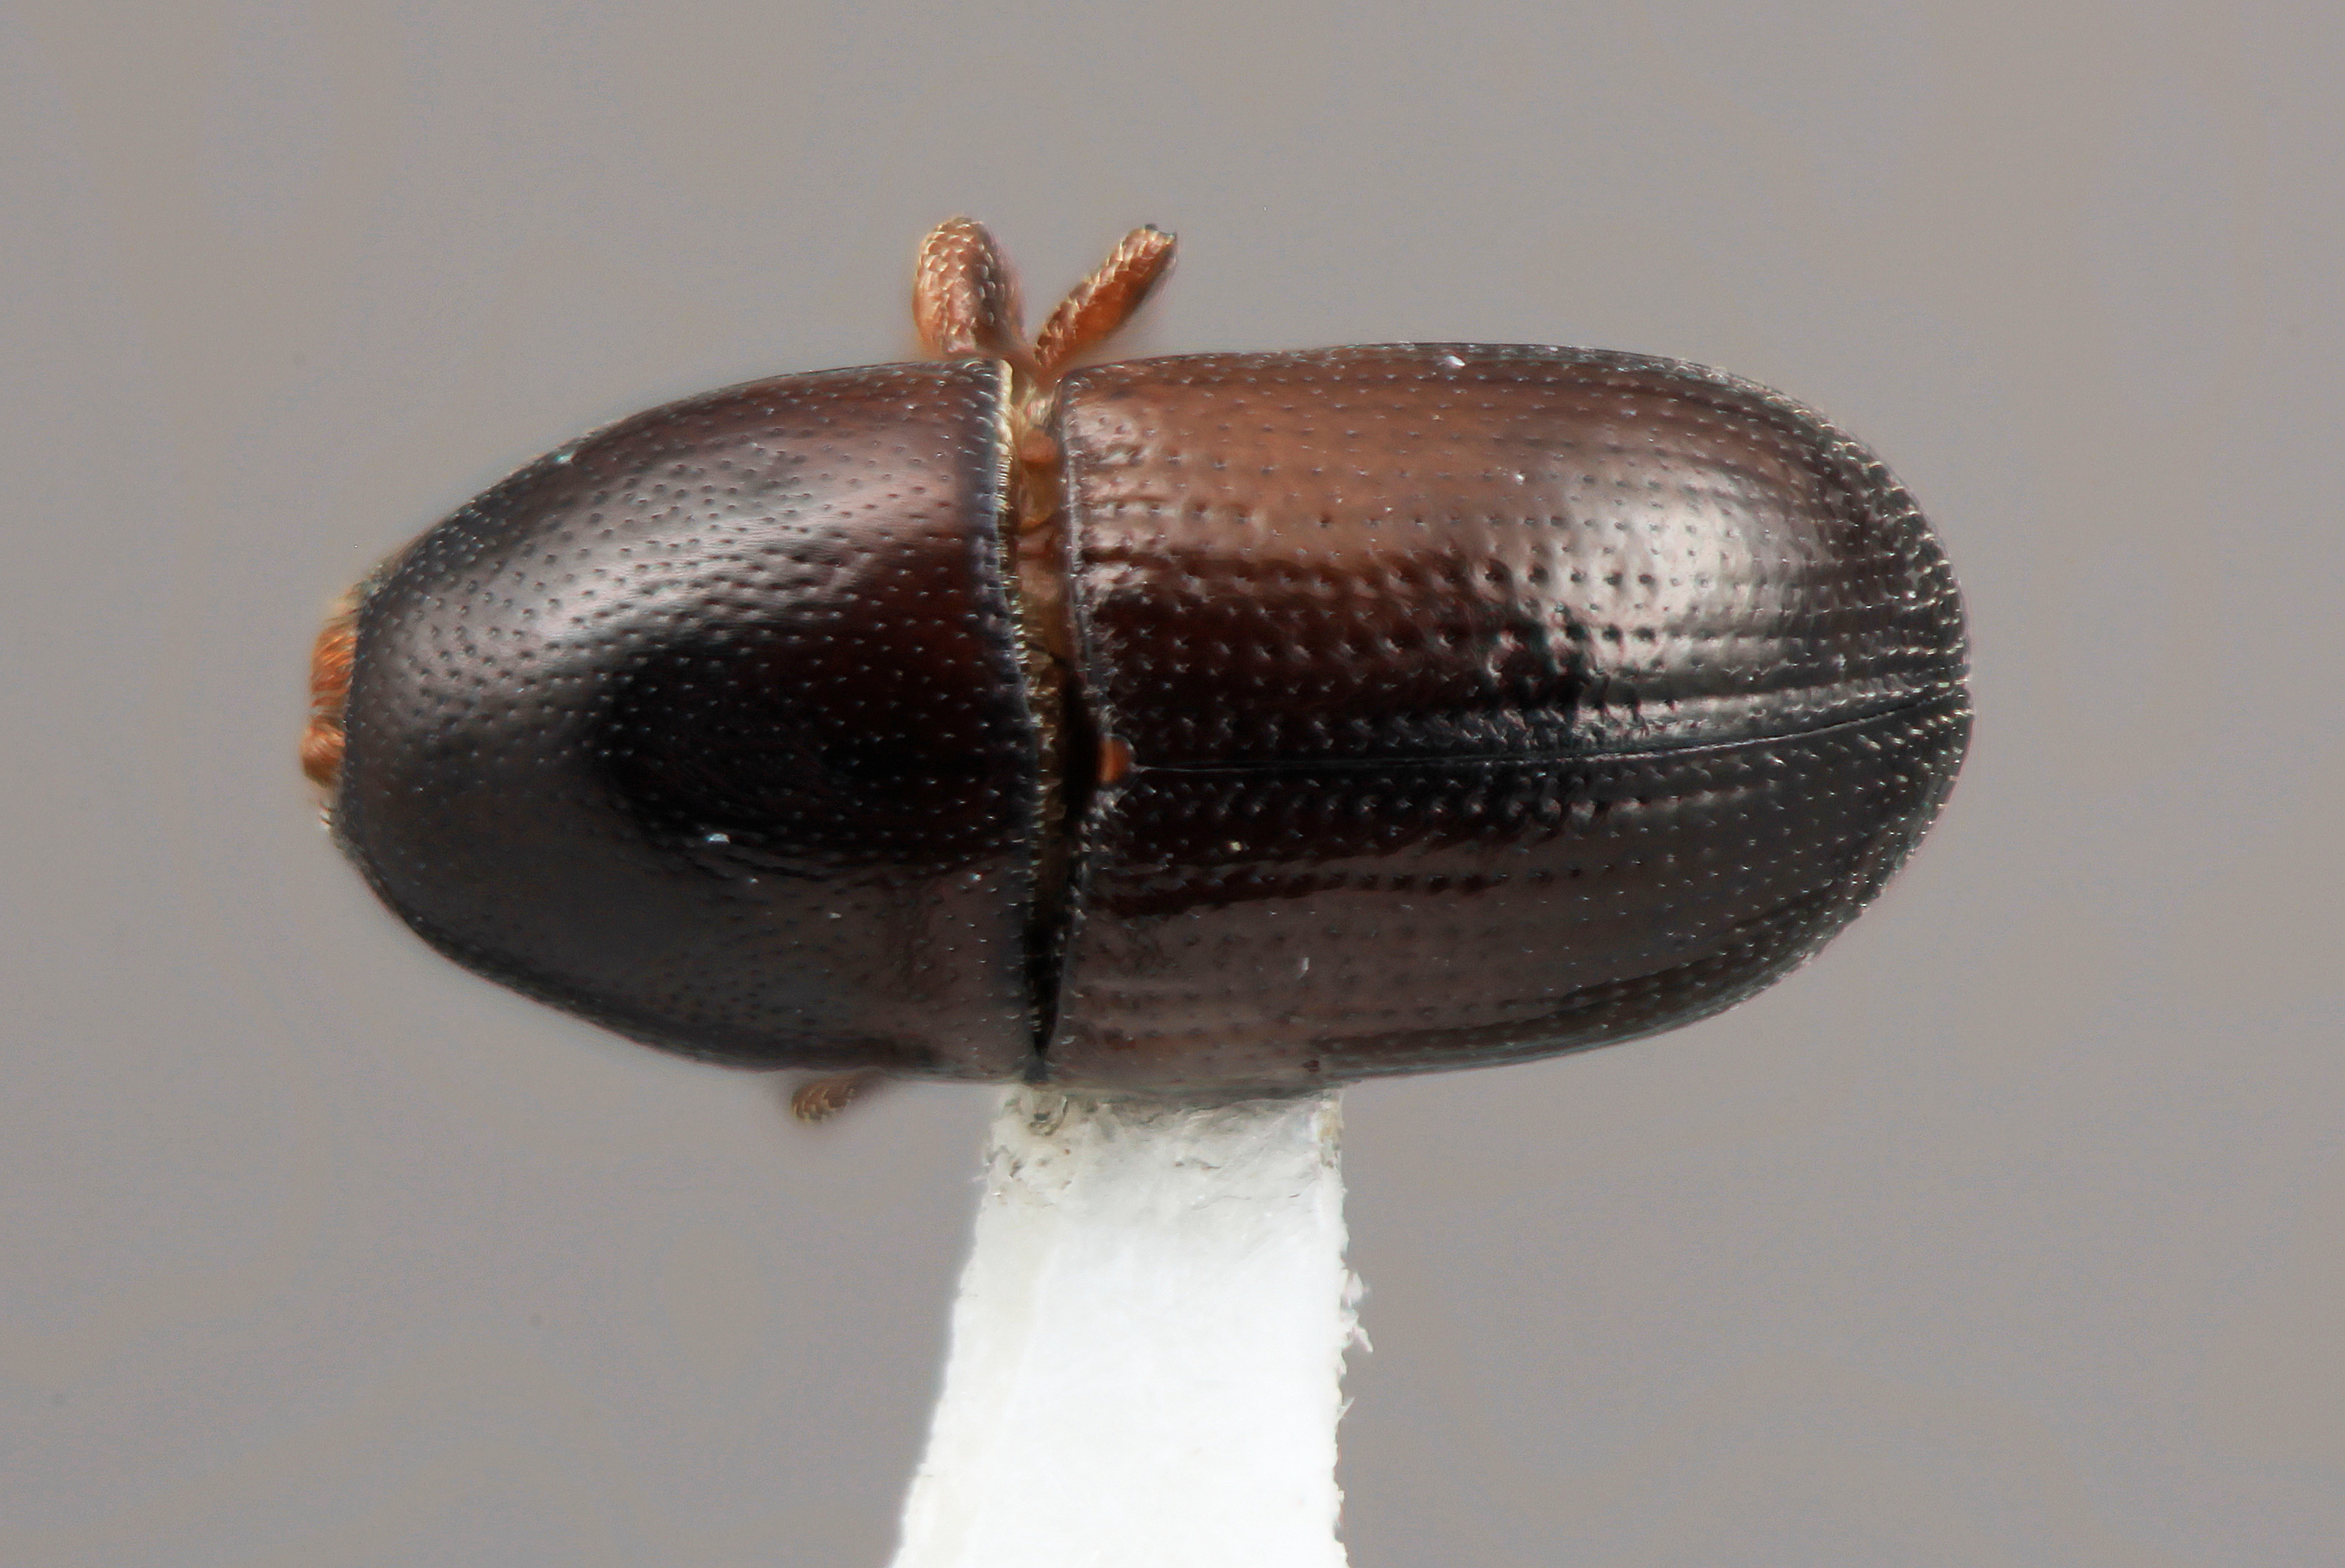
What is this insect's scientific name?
Cnemonyx furvescens
